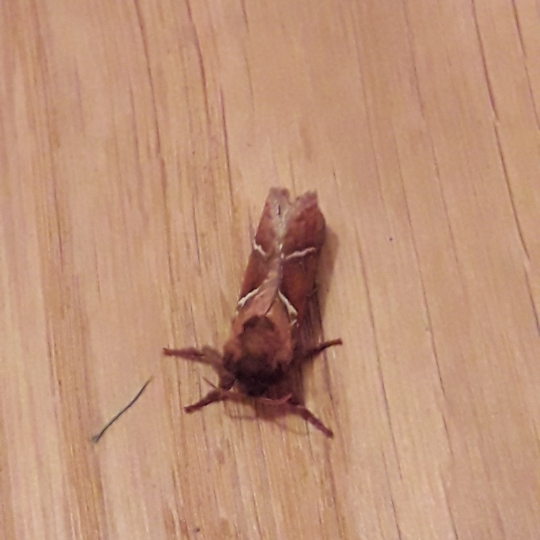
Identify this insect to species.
Triodia sylvina
